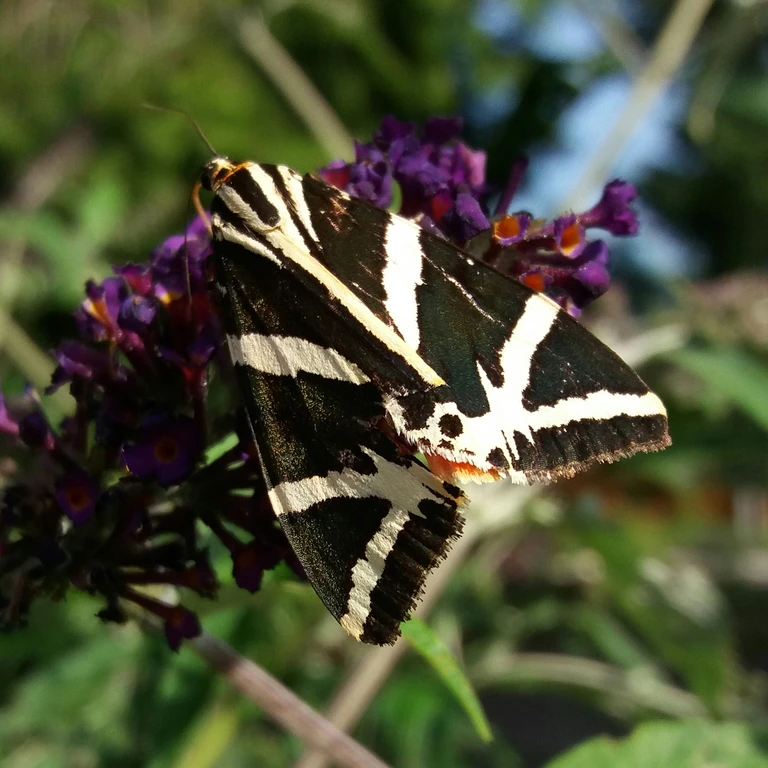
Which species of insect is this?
Euplagia quadripunctaria
